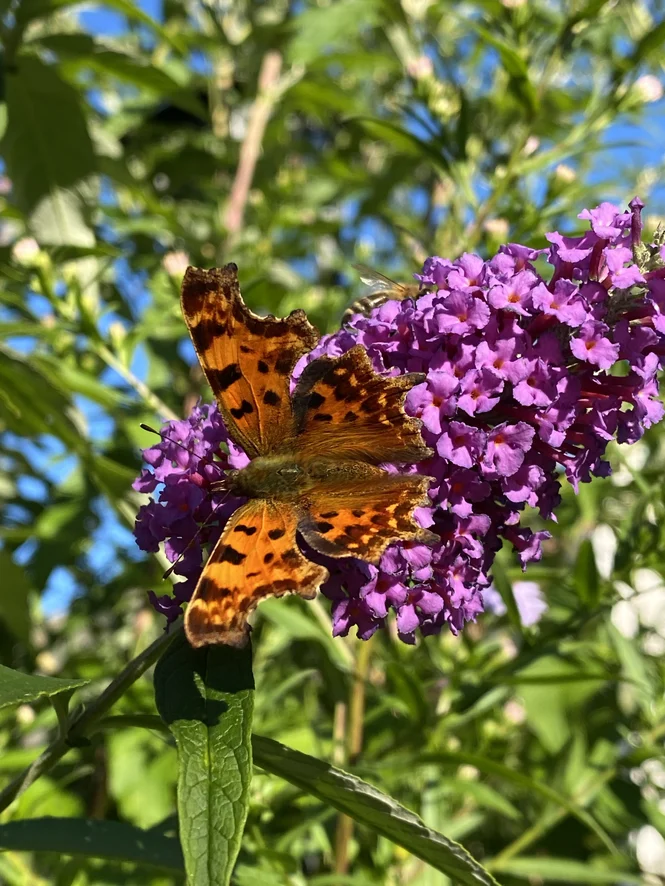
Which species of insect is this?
Polygonia c-album
